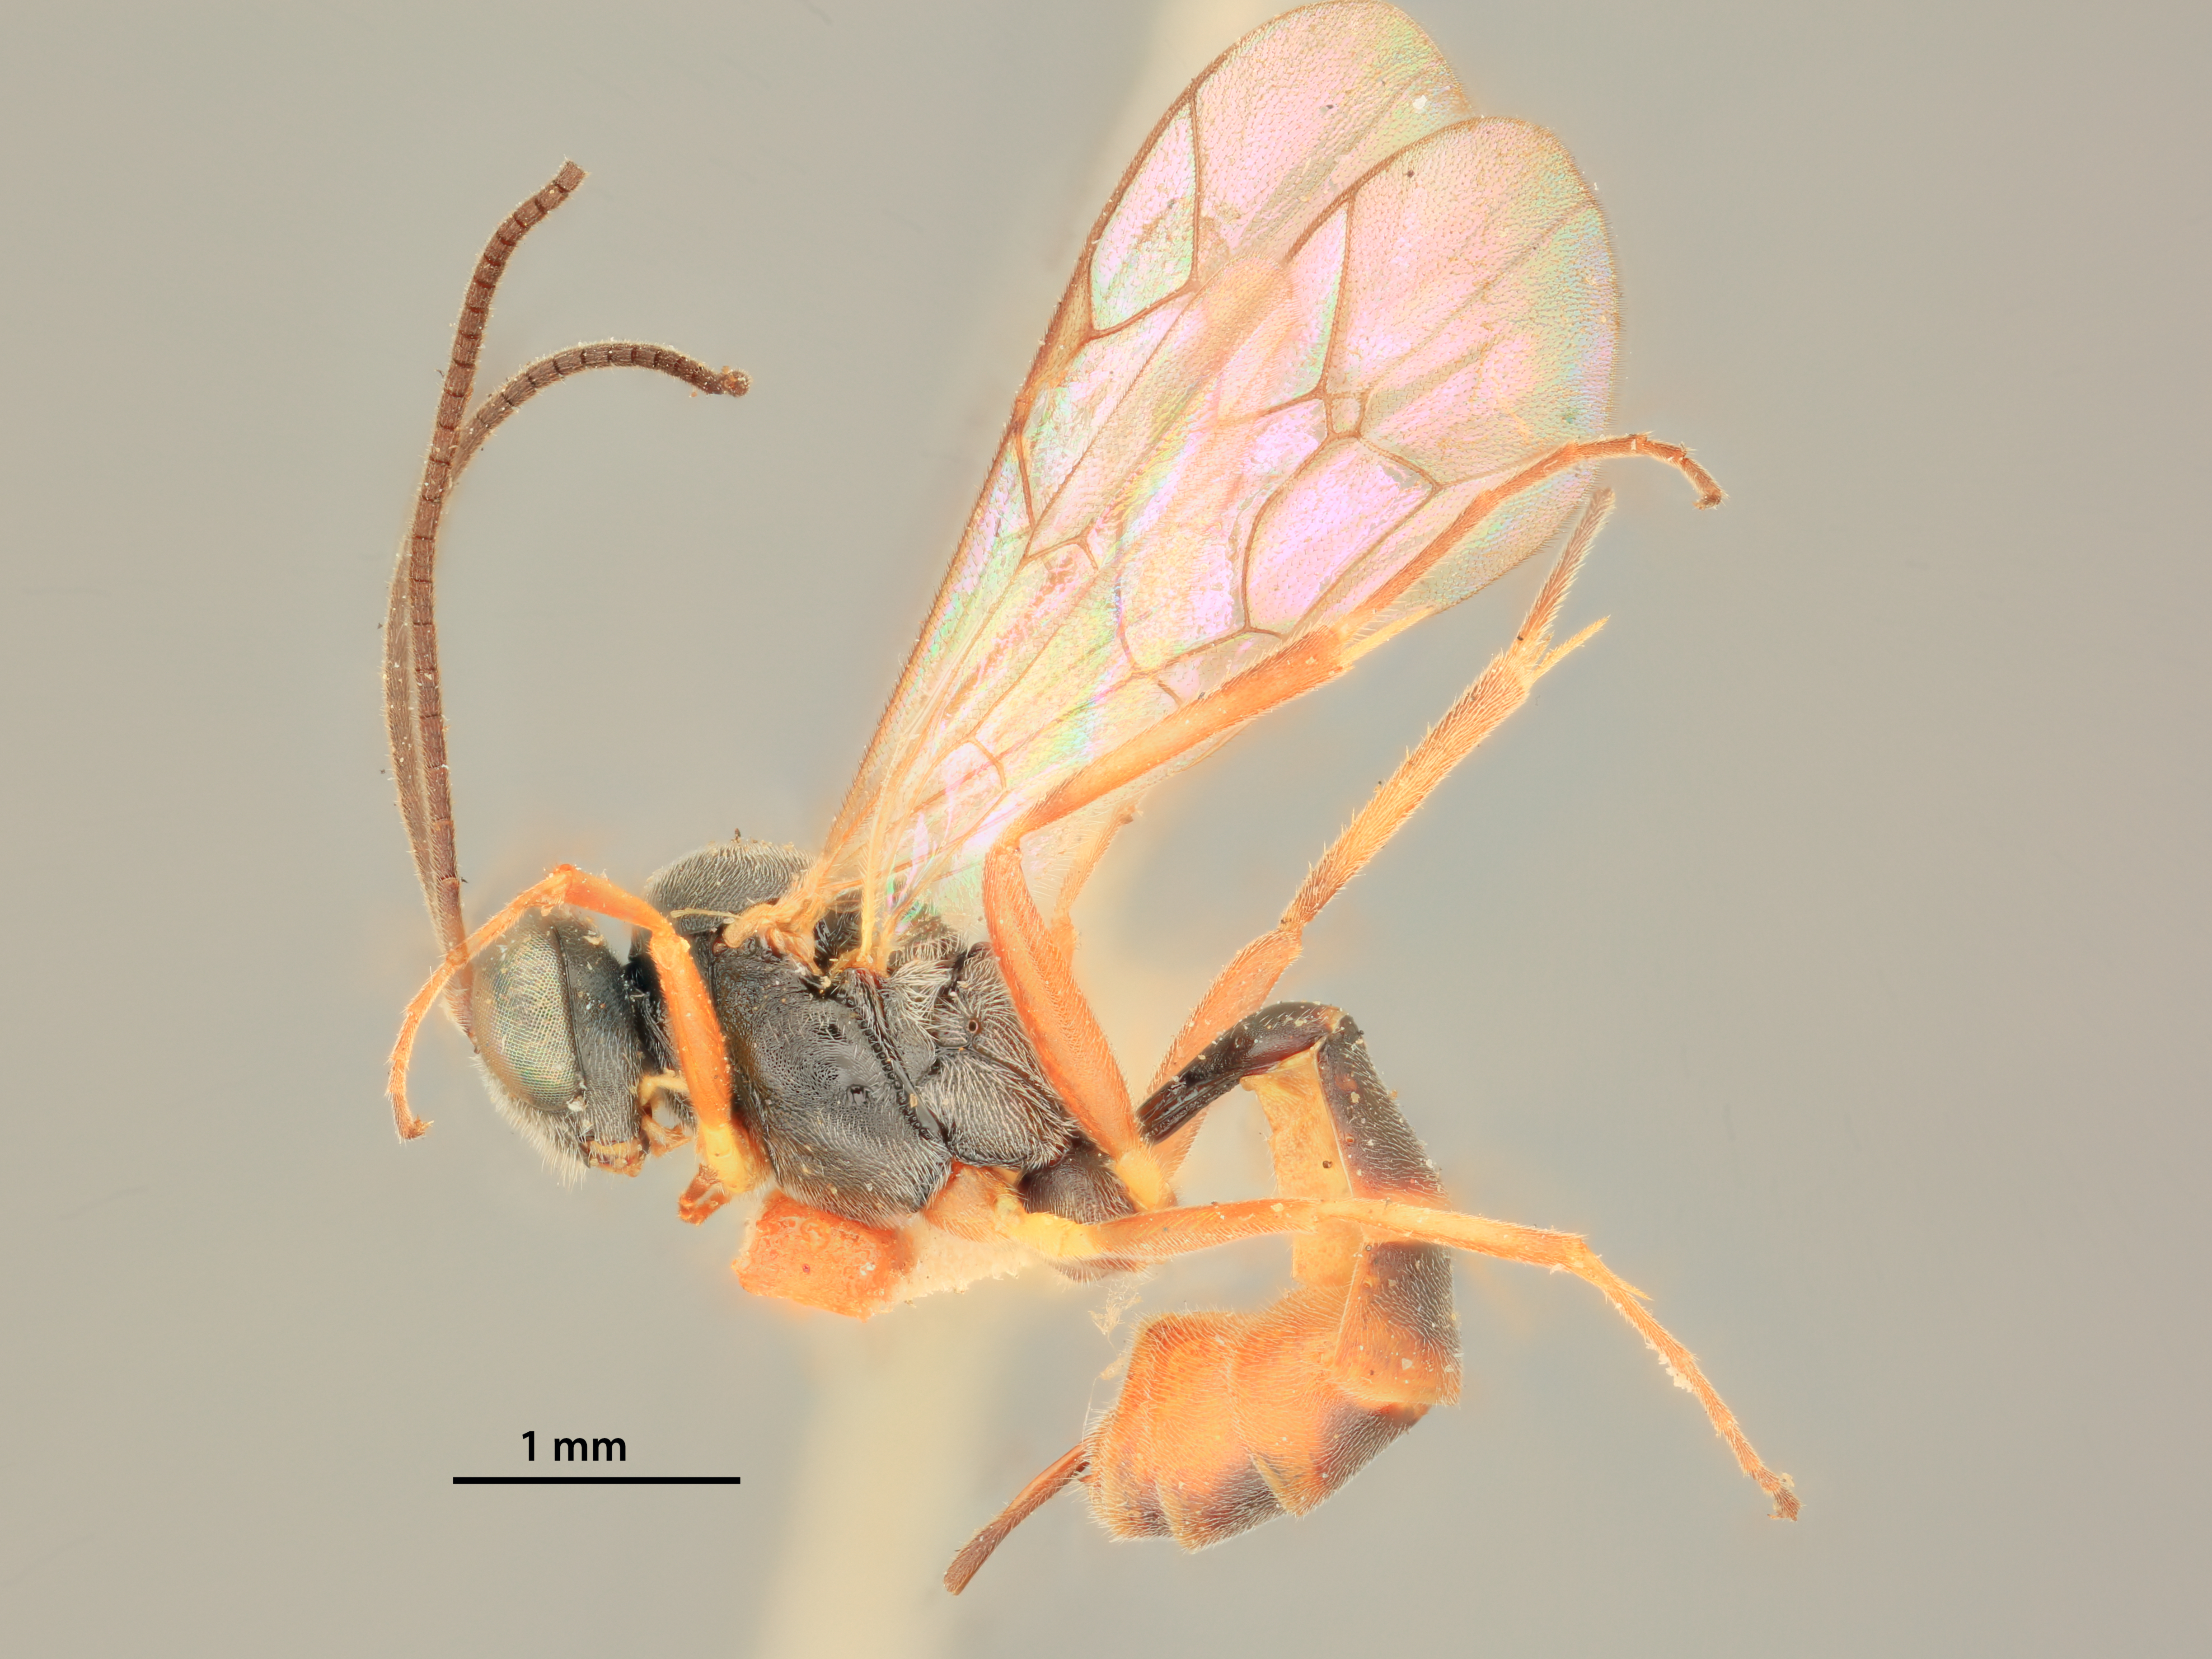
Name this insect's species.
Limnerium prodeniae
